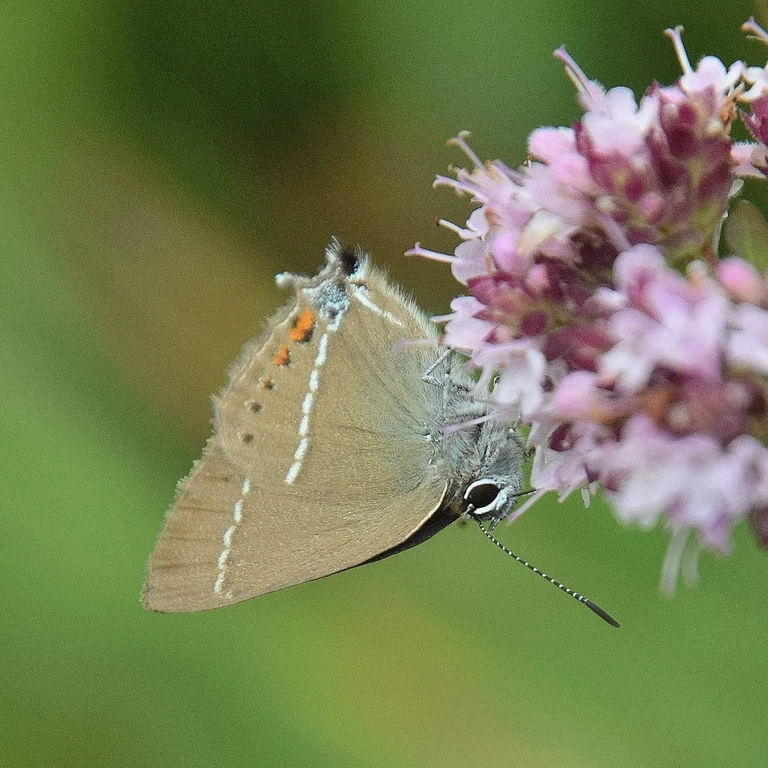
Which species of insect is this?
Satyrium spini (also Tuttiola spini)
